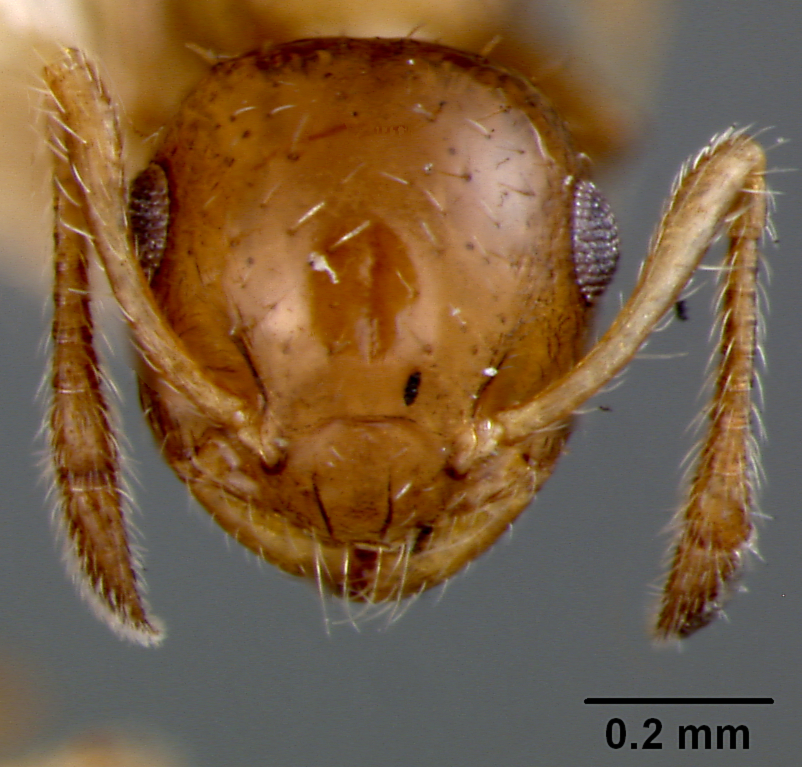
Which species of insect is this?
Crematogaster curvispinosa
